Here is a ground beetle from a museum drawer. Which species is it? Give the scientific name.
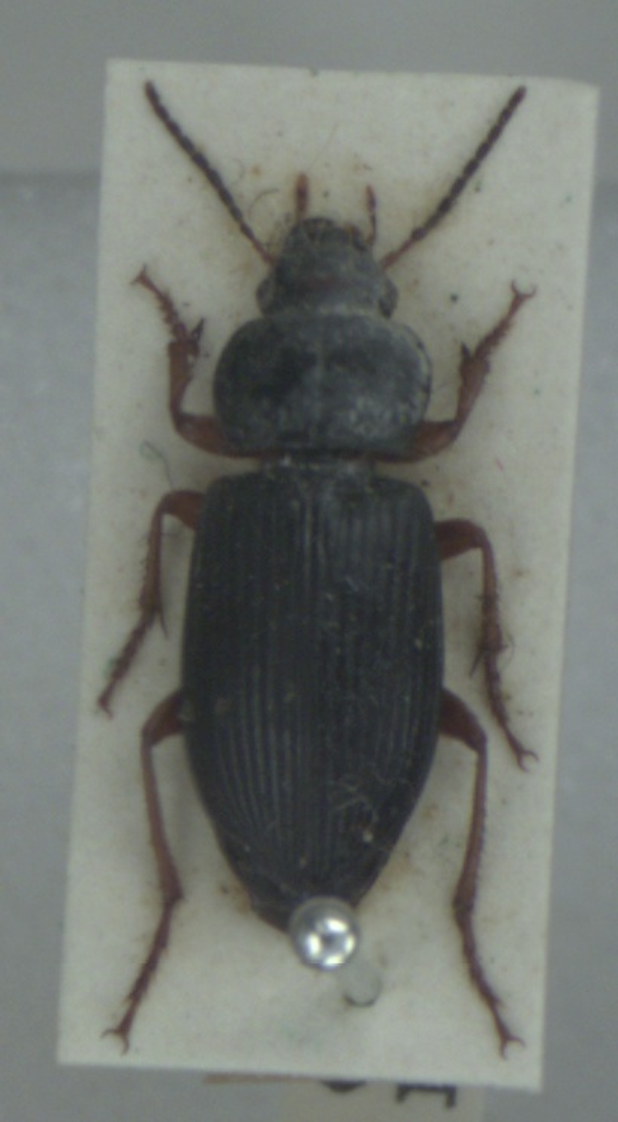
Anisodactylus binotatus
